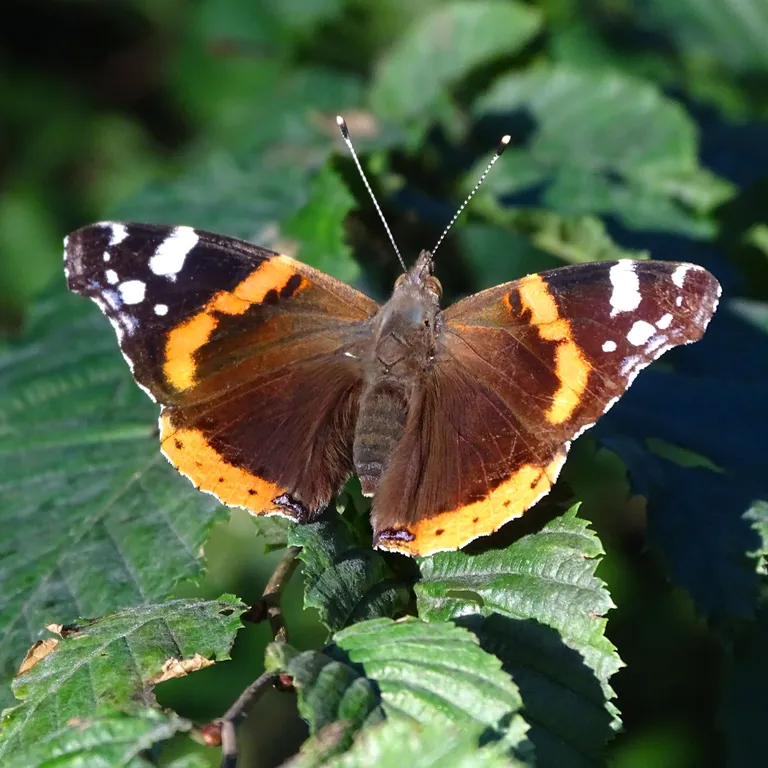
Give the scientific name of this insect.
Vanessa atalanta
